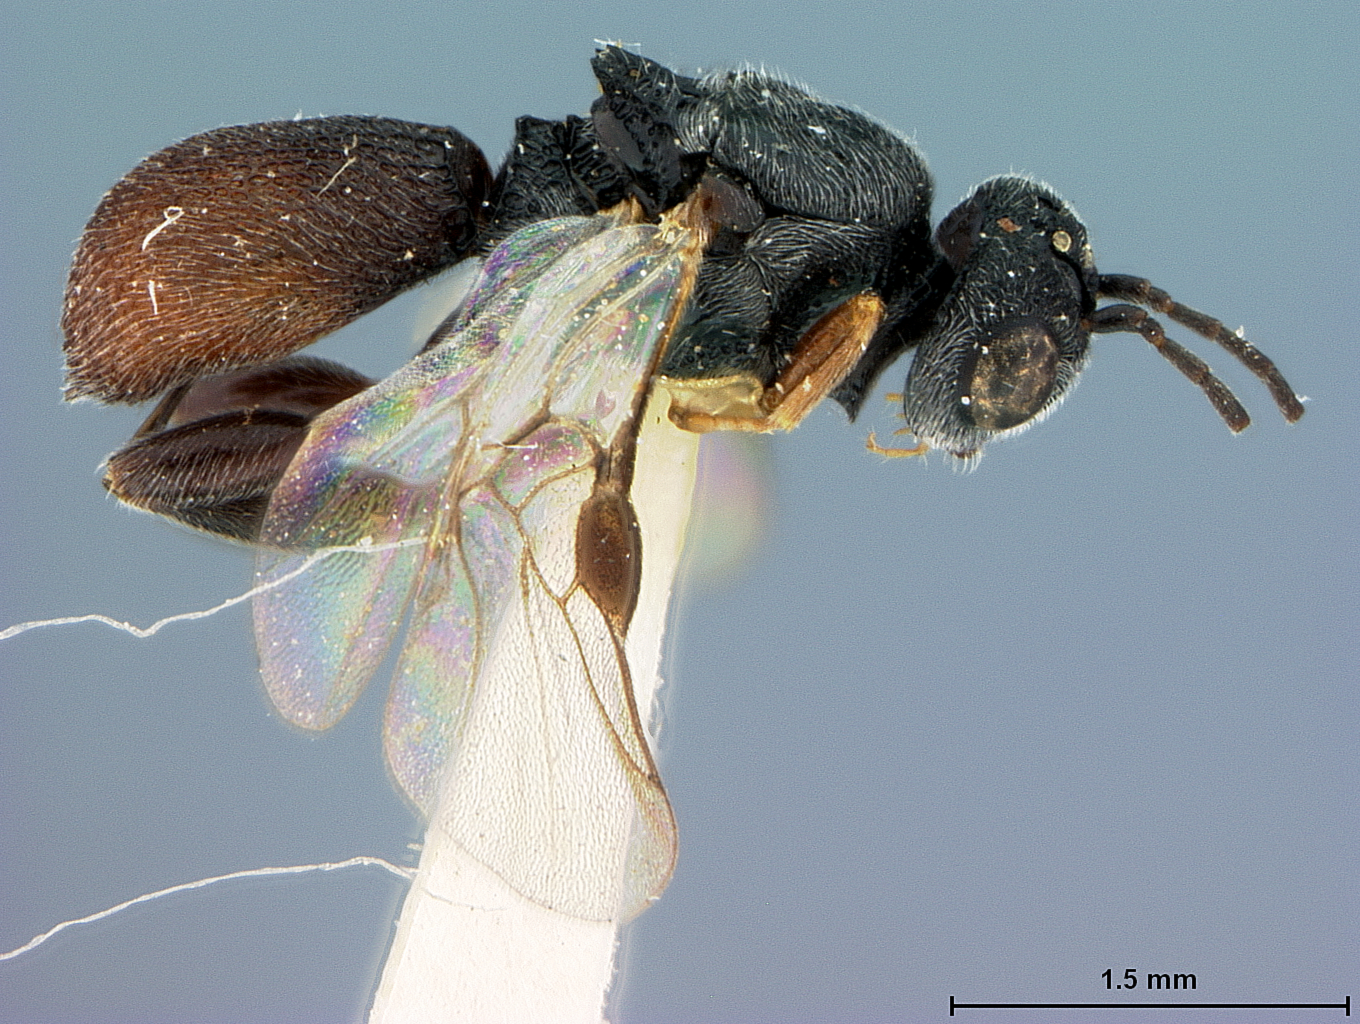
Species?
Urosigalphus rubicarpace
